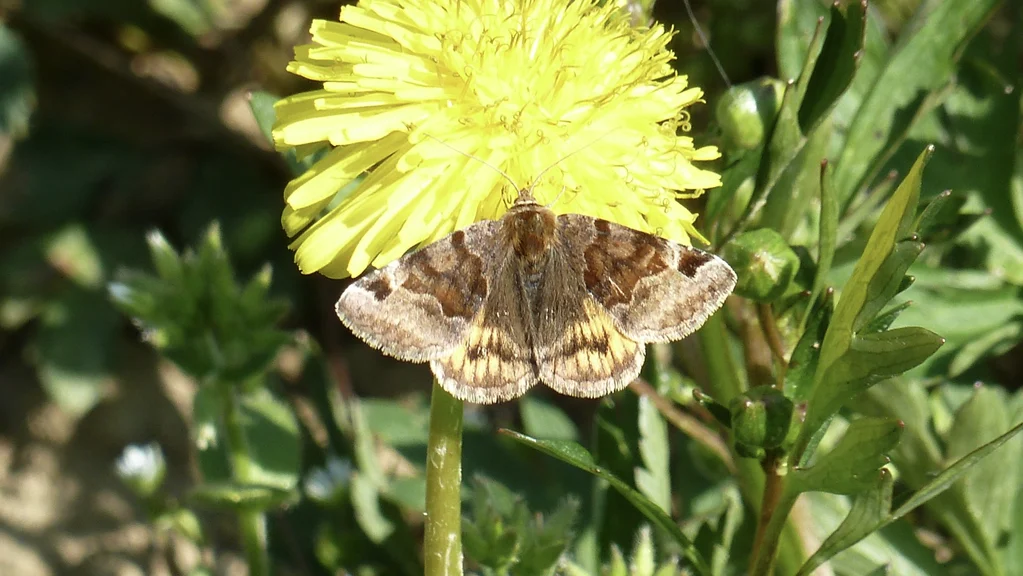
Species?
Euclidia glyphica
